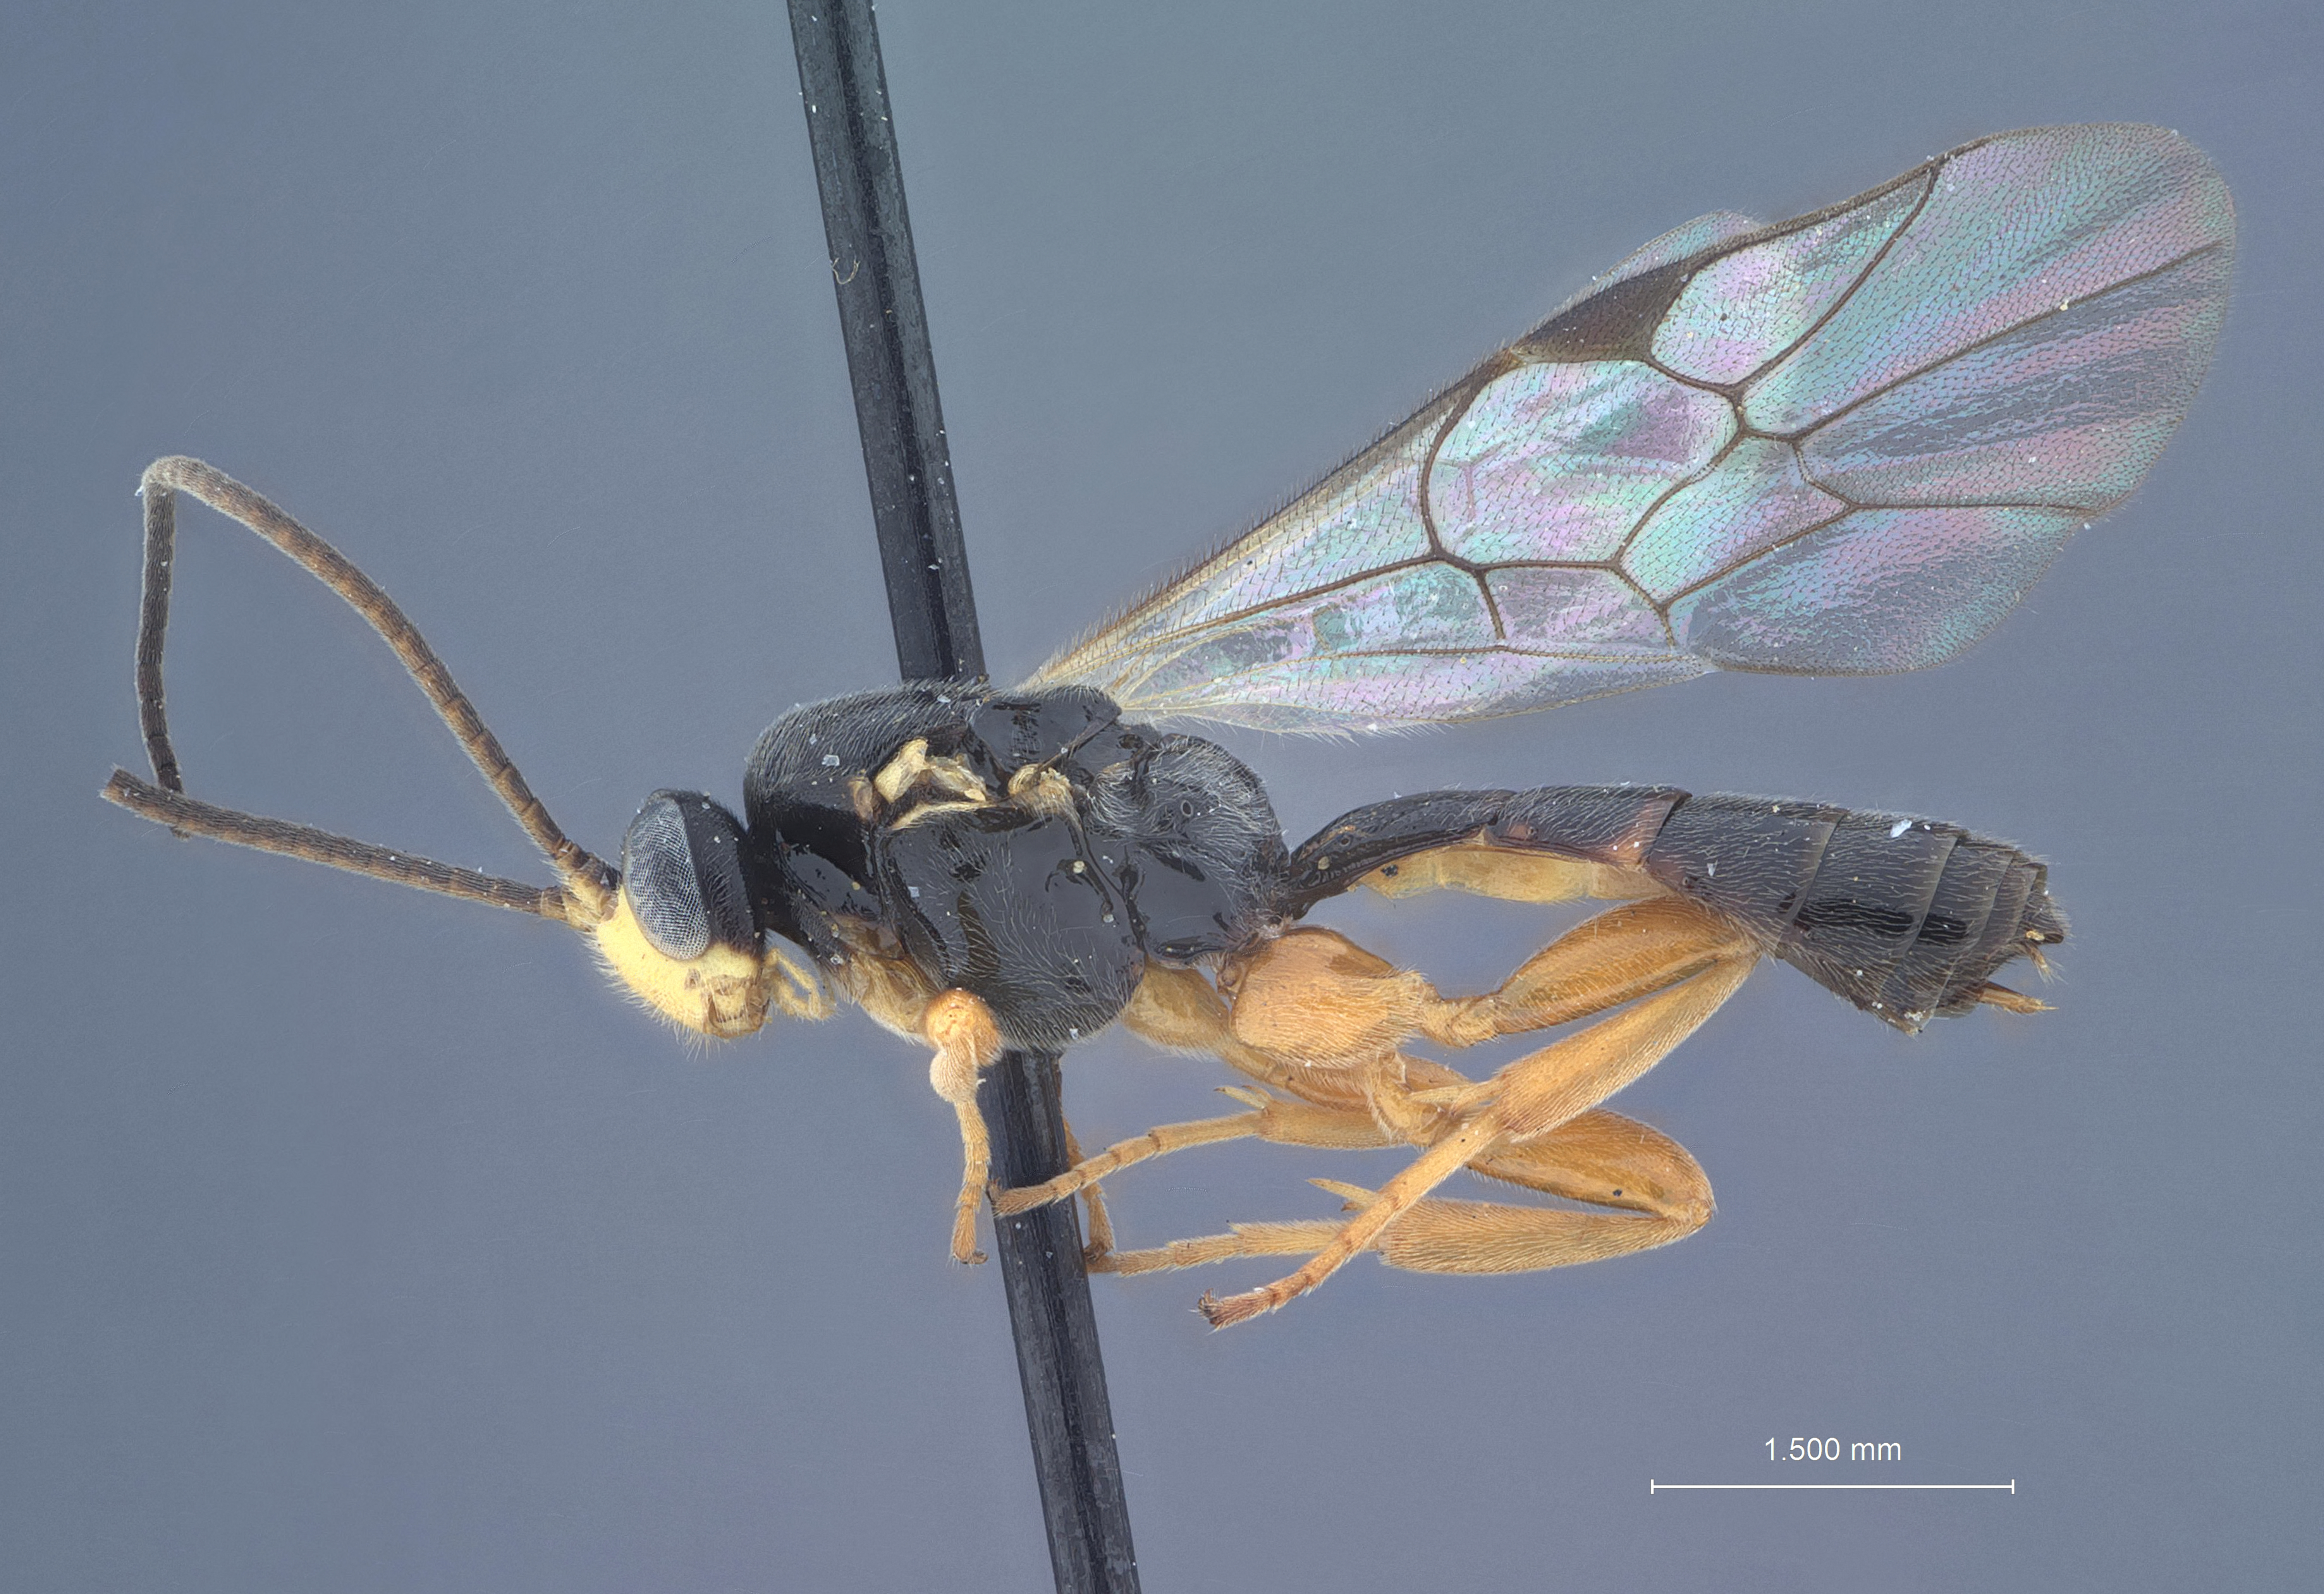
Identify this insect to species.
Synosis clepsydra
